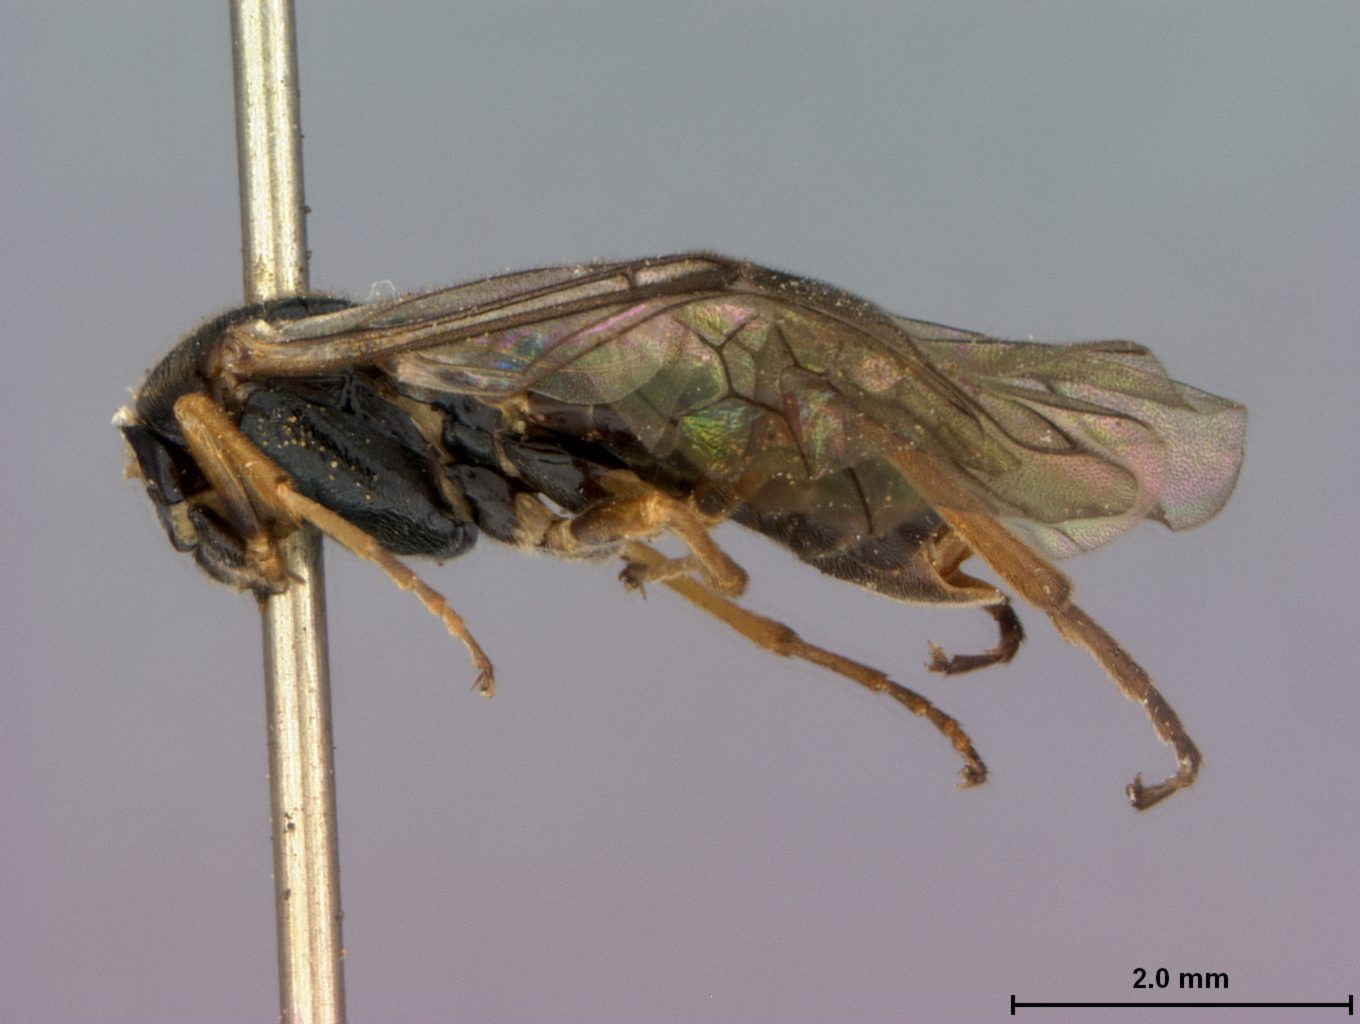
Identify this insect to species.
Pachynematus koebelei
